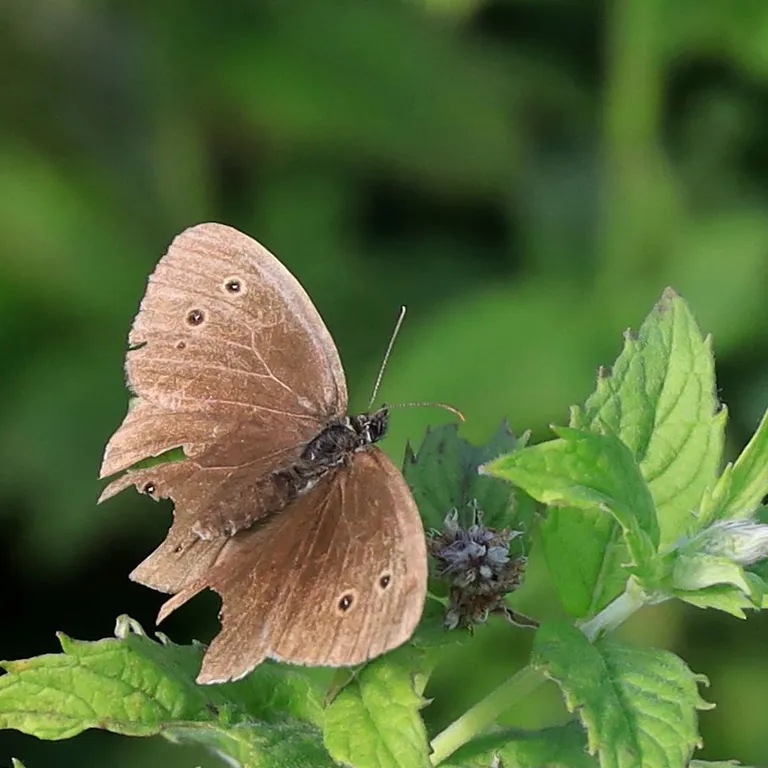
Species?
Aphantopus hyperantus
